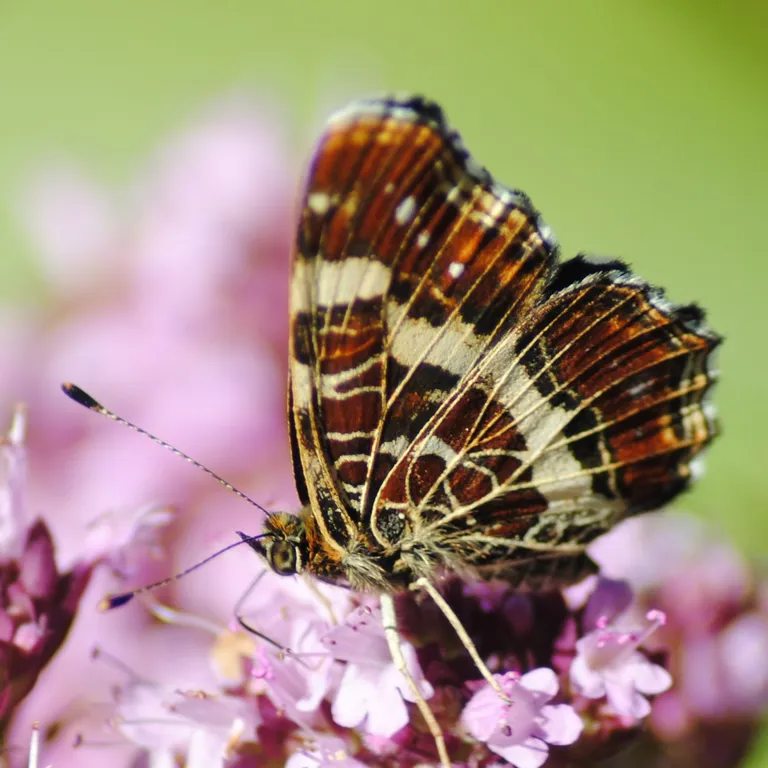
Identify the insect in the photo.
Araschnia levana
